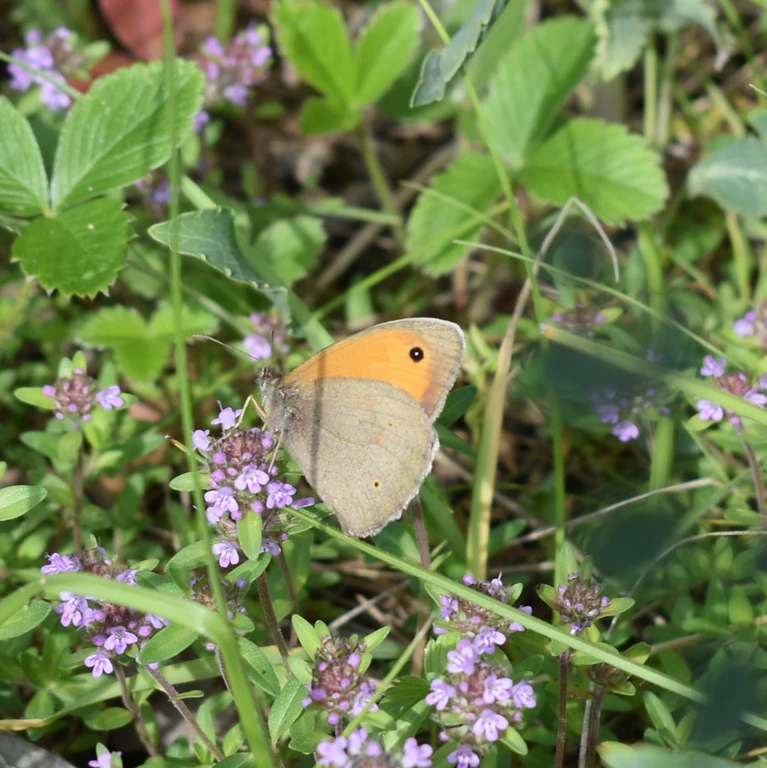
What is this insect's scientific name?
Maniola jurtina
